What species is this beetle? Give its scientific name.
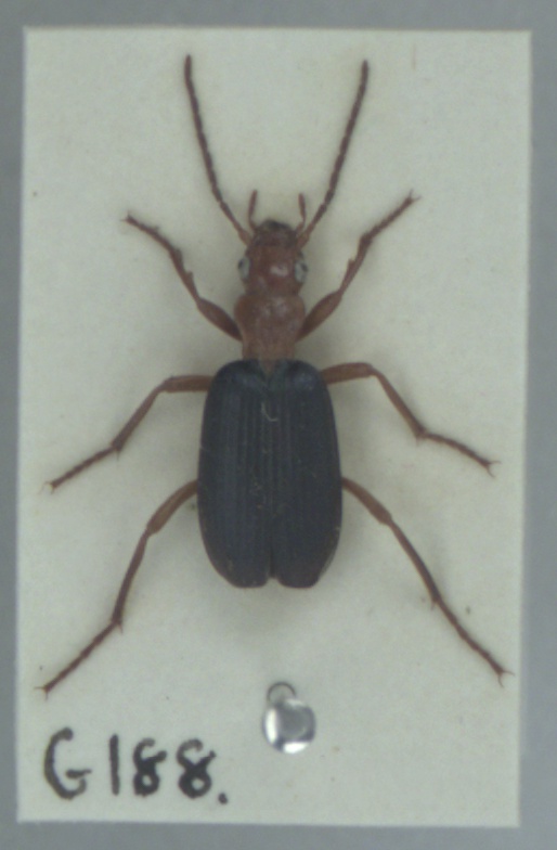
Brachinus crepitans
